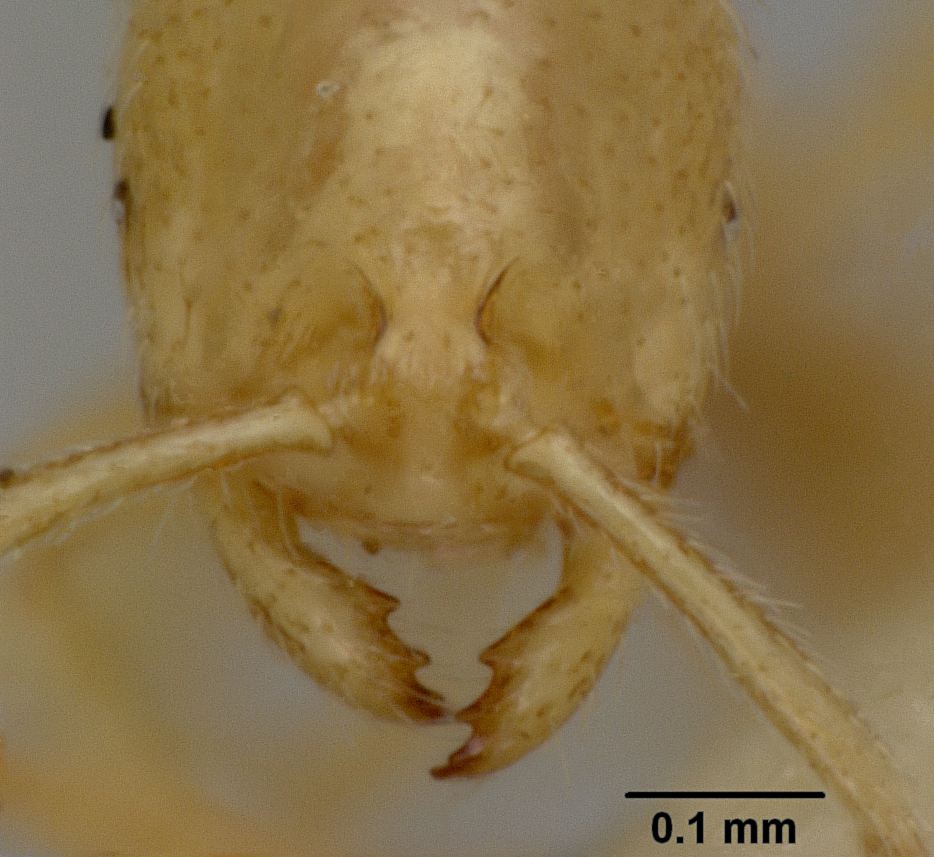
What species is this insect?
Monomorium vitiensis
